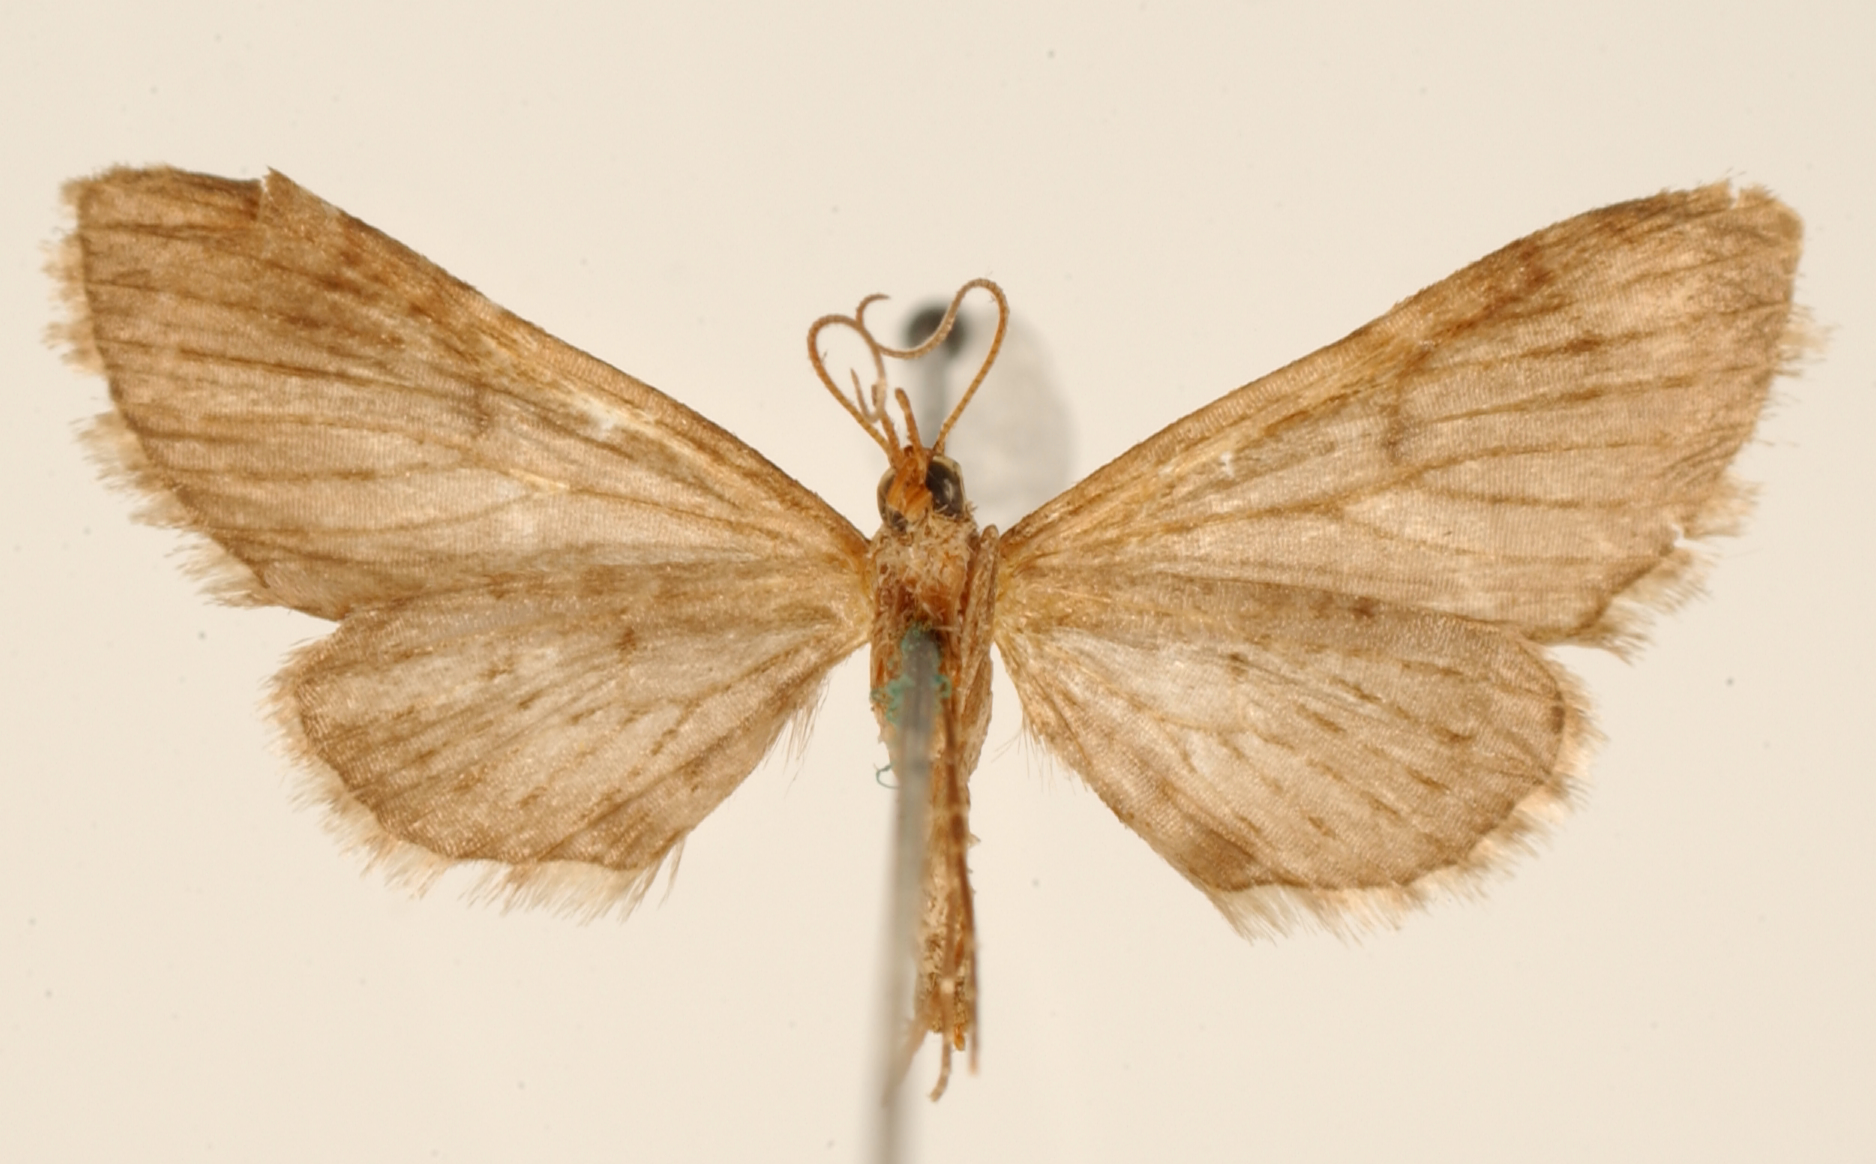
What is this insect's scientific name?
Eupithecia placens
